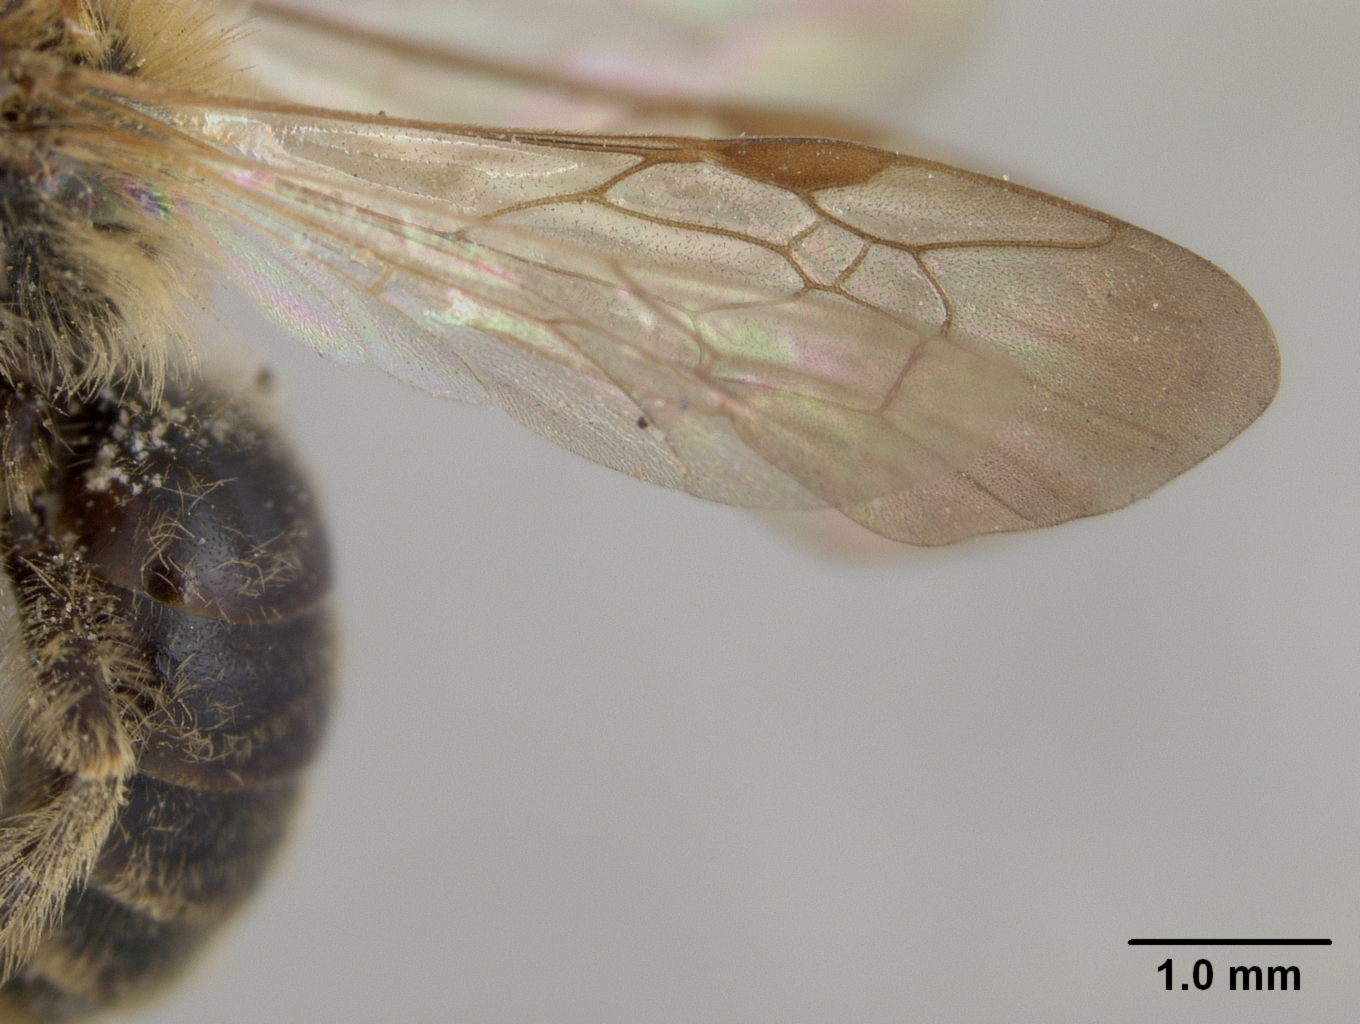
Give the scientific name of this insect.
Andrena pseudobscura
